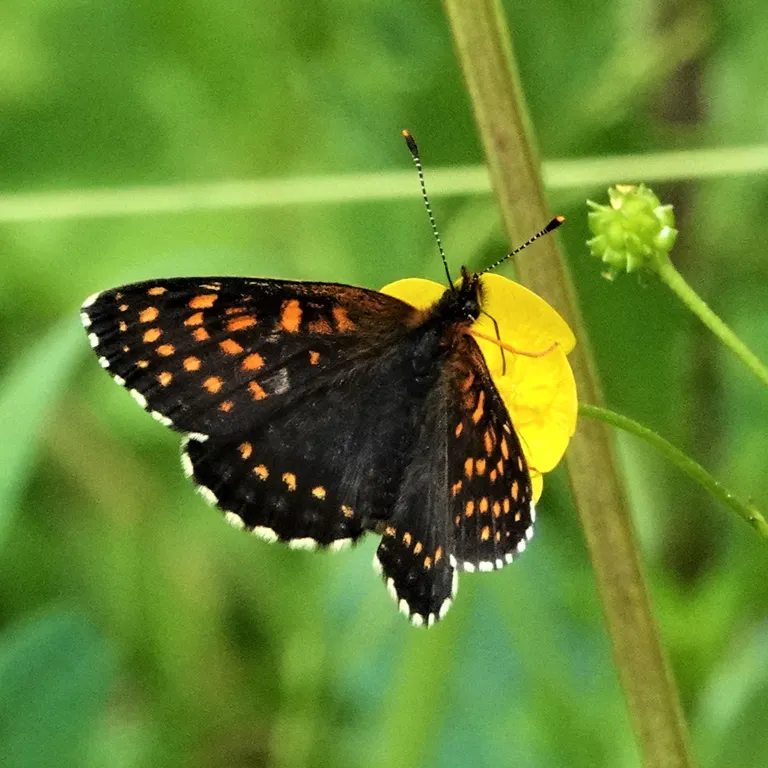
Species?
Melitaea diamina
